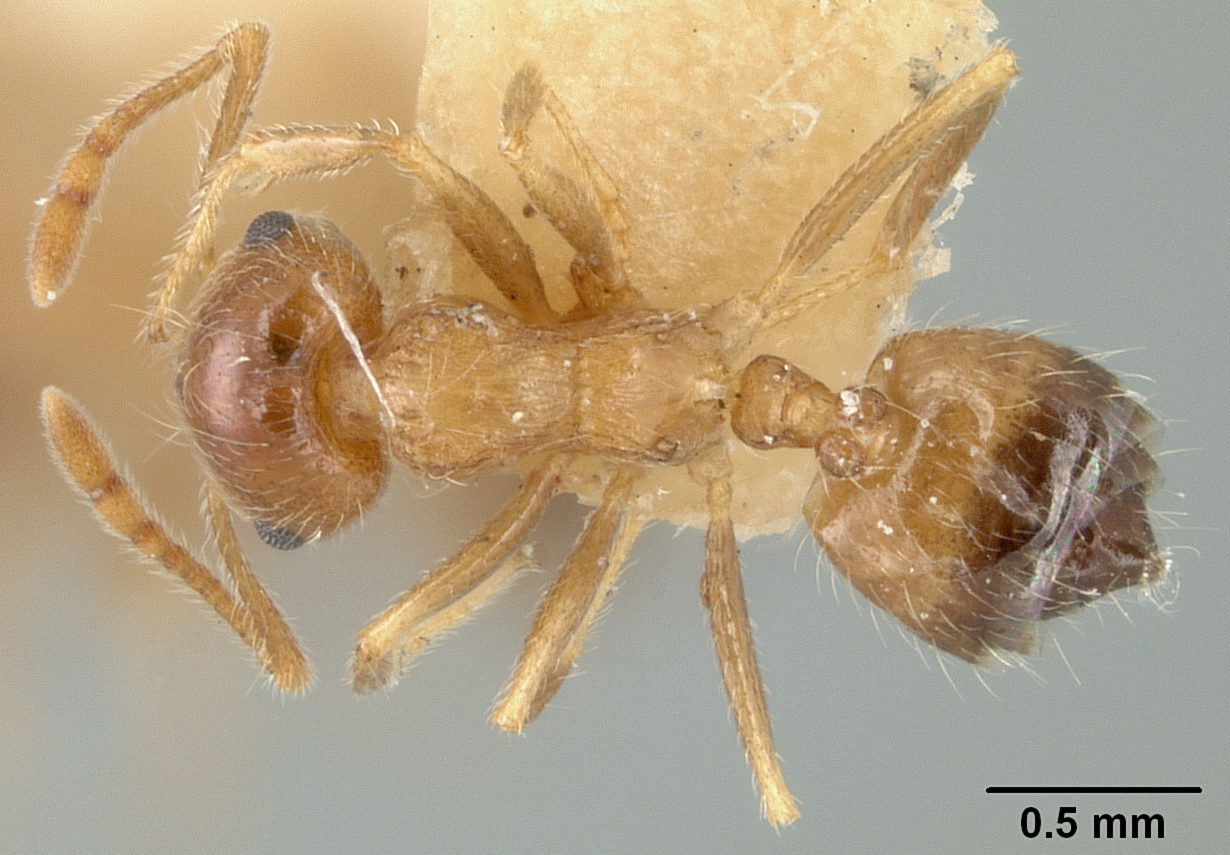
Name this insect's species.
Crematogaster perthensis
